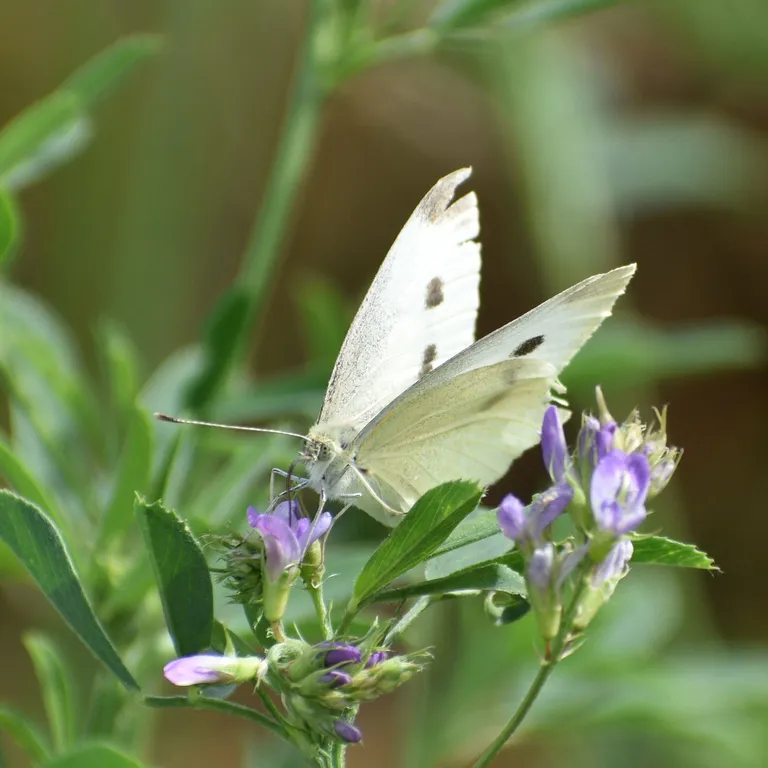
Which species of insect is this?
Pieris rapae
